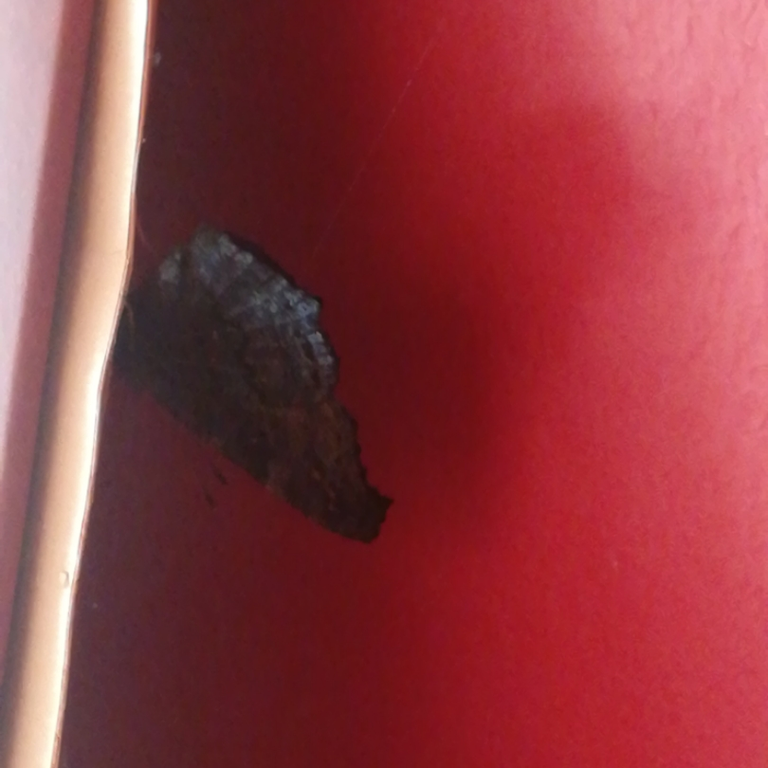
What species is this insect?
Aglais io
